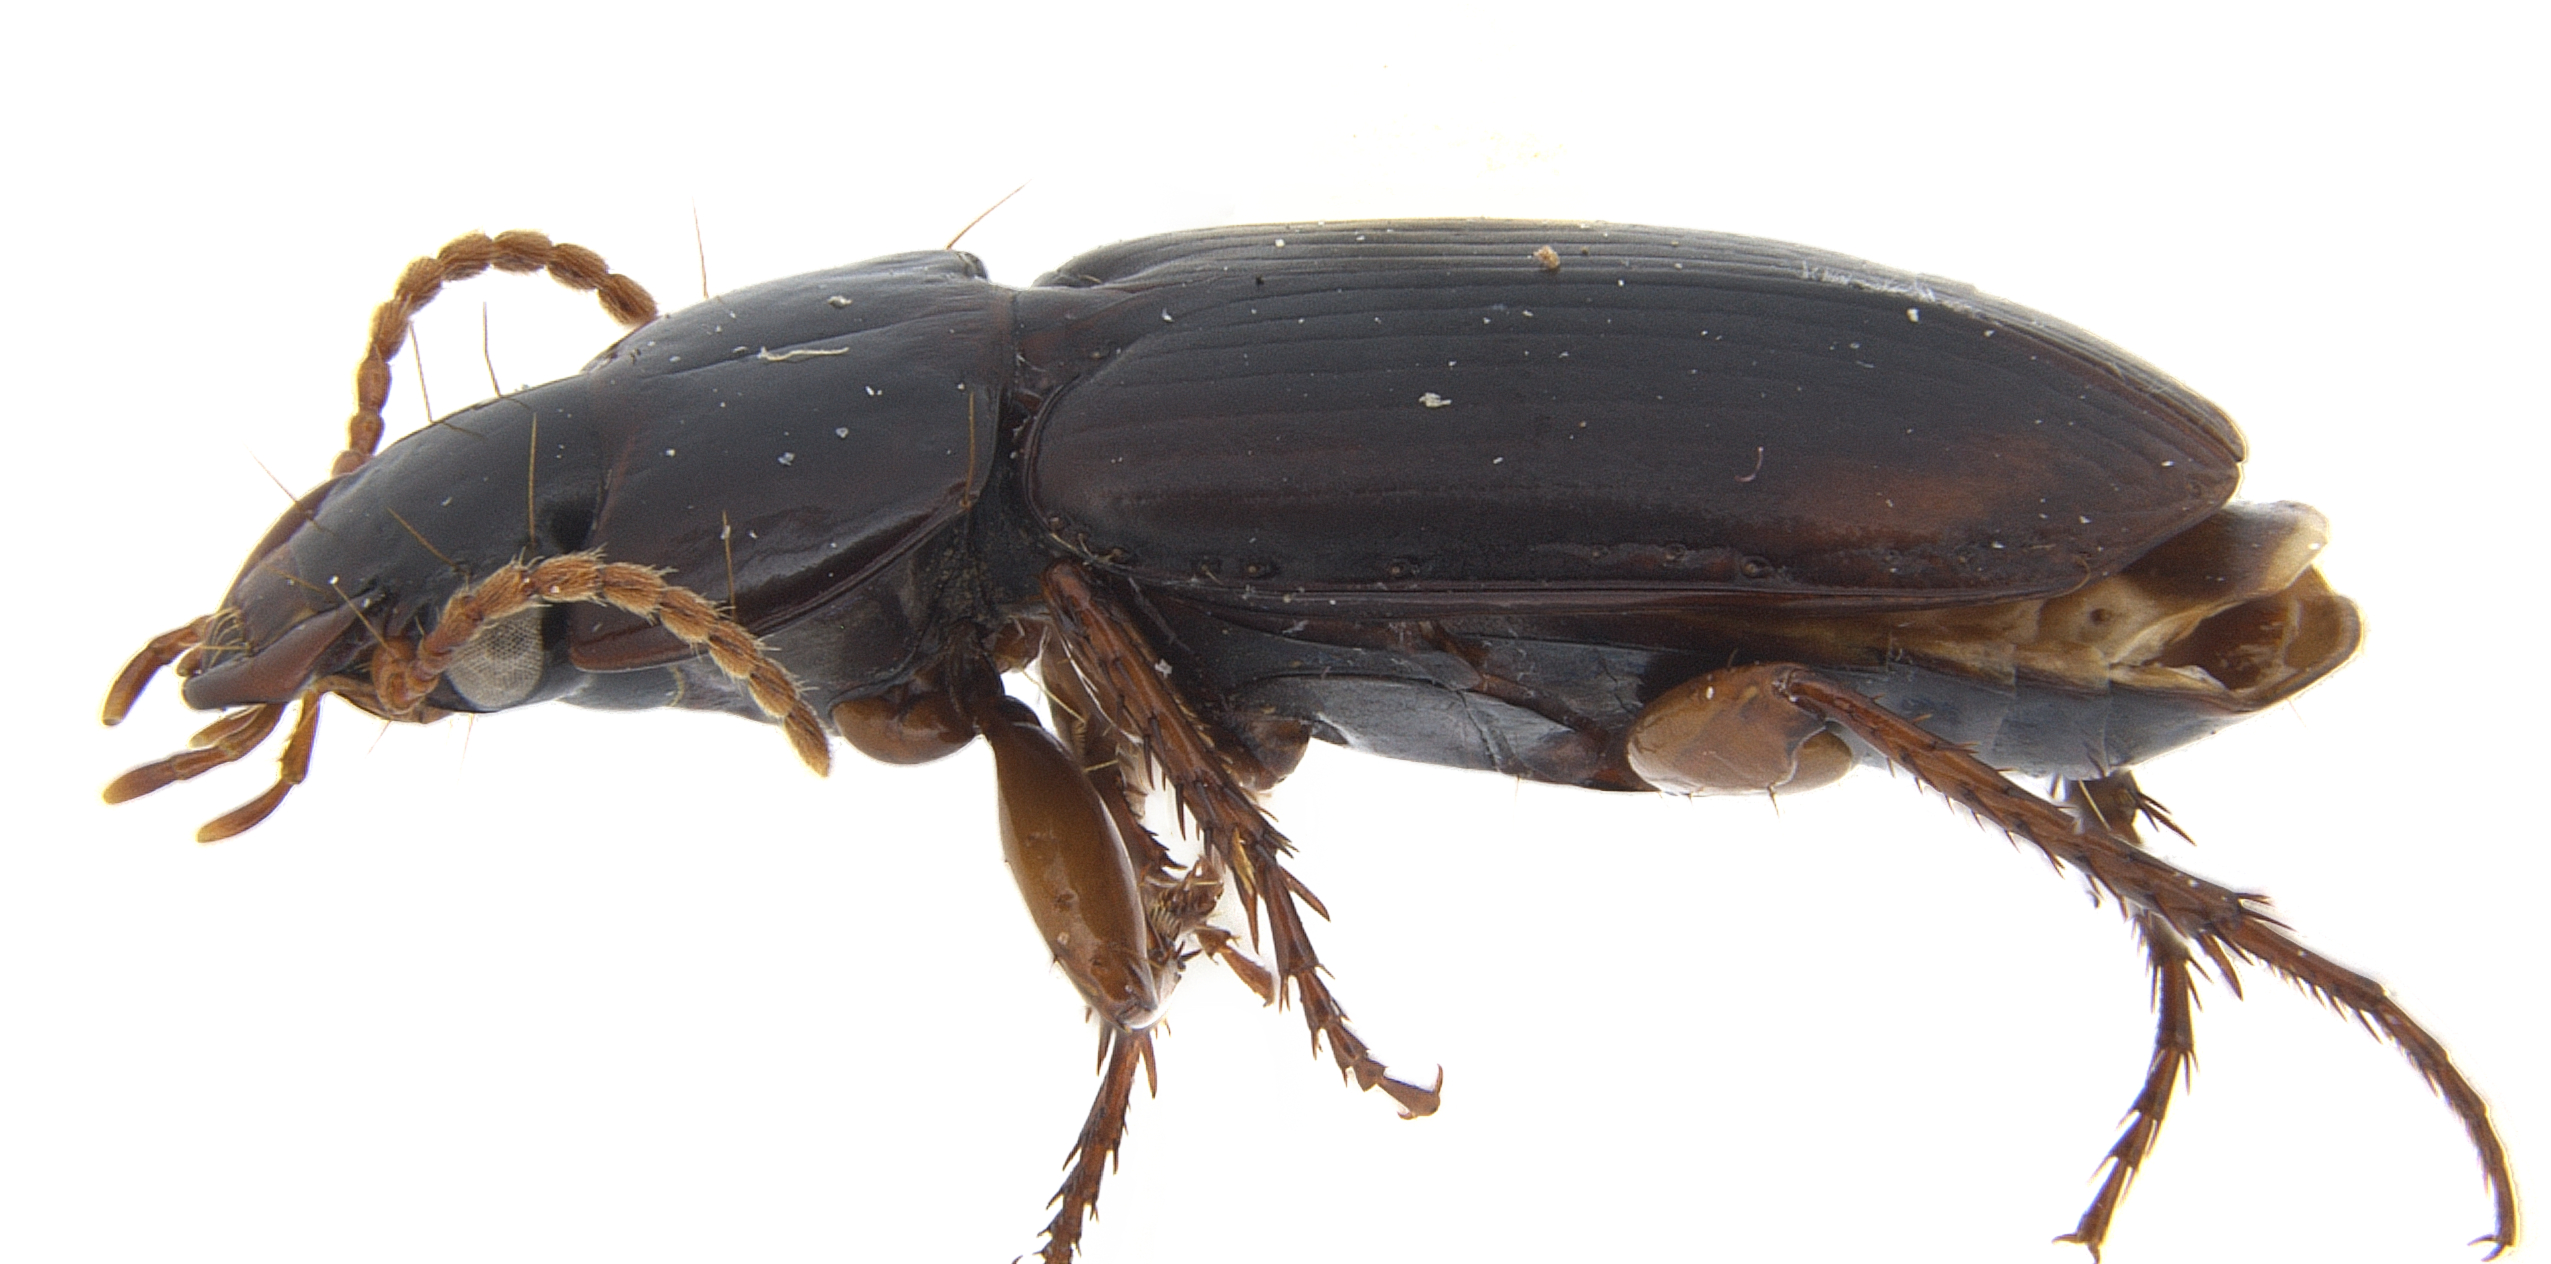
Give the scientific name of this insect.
Analacus batesi (also Anaulacus ampliusculus)
